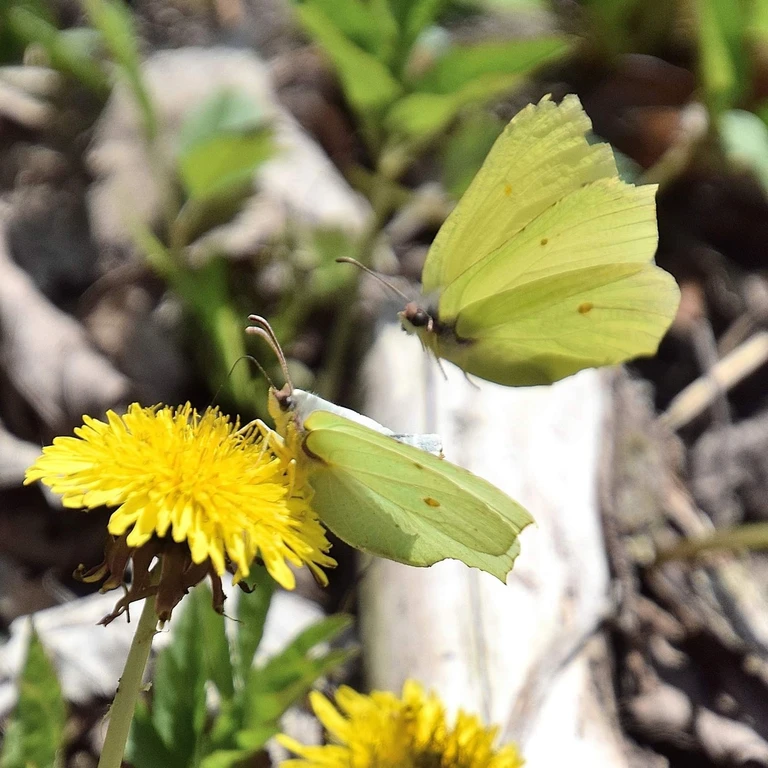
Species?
Gonepteryx rhamni
